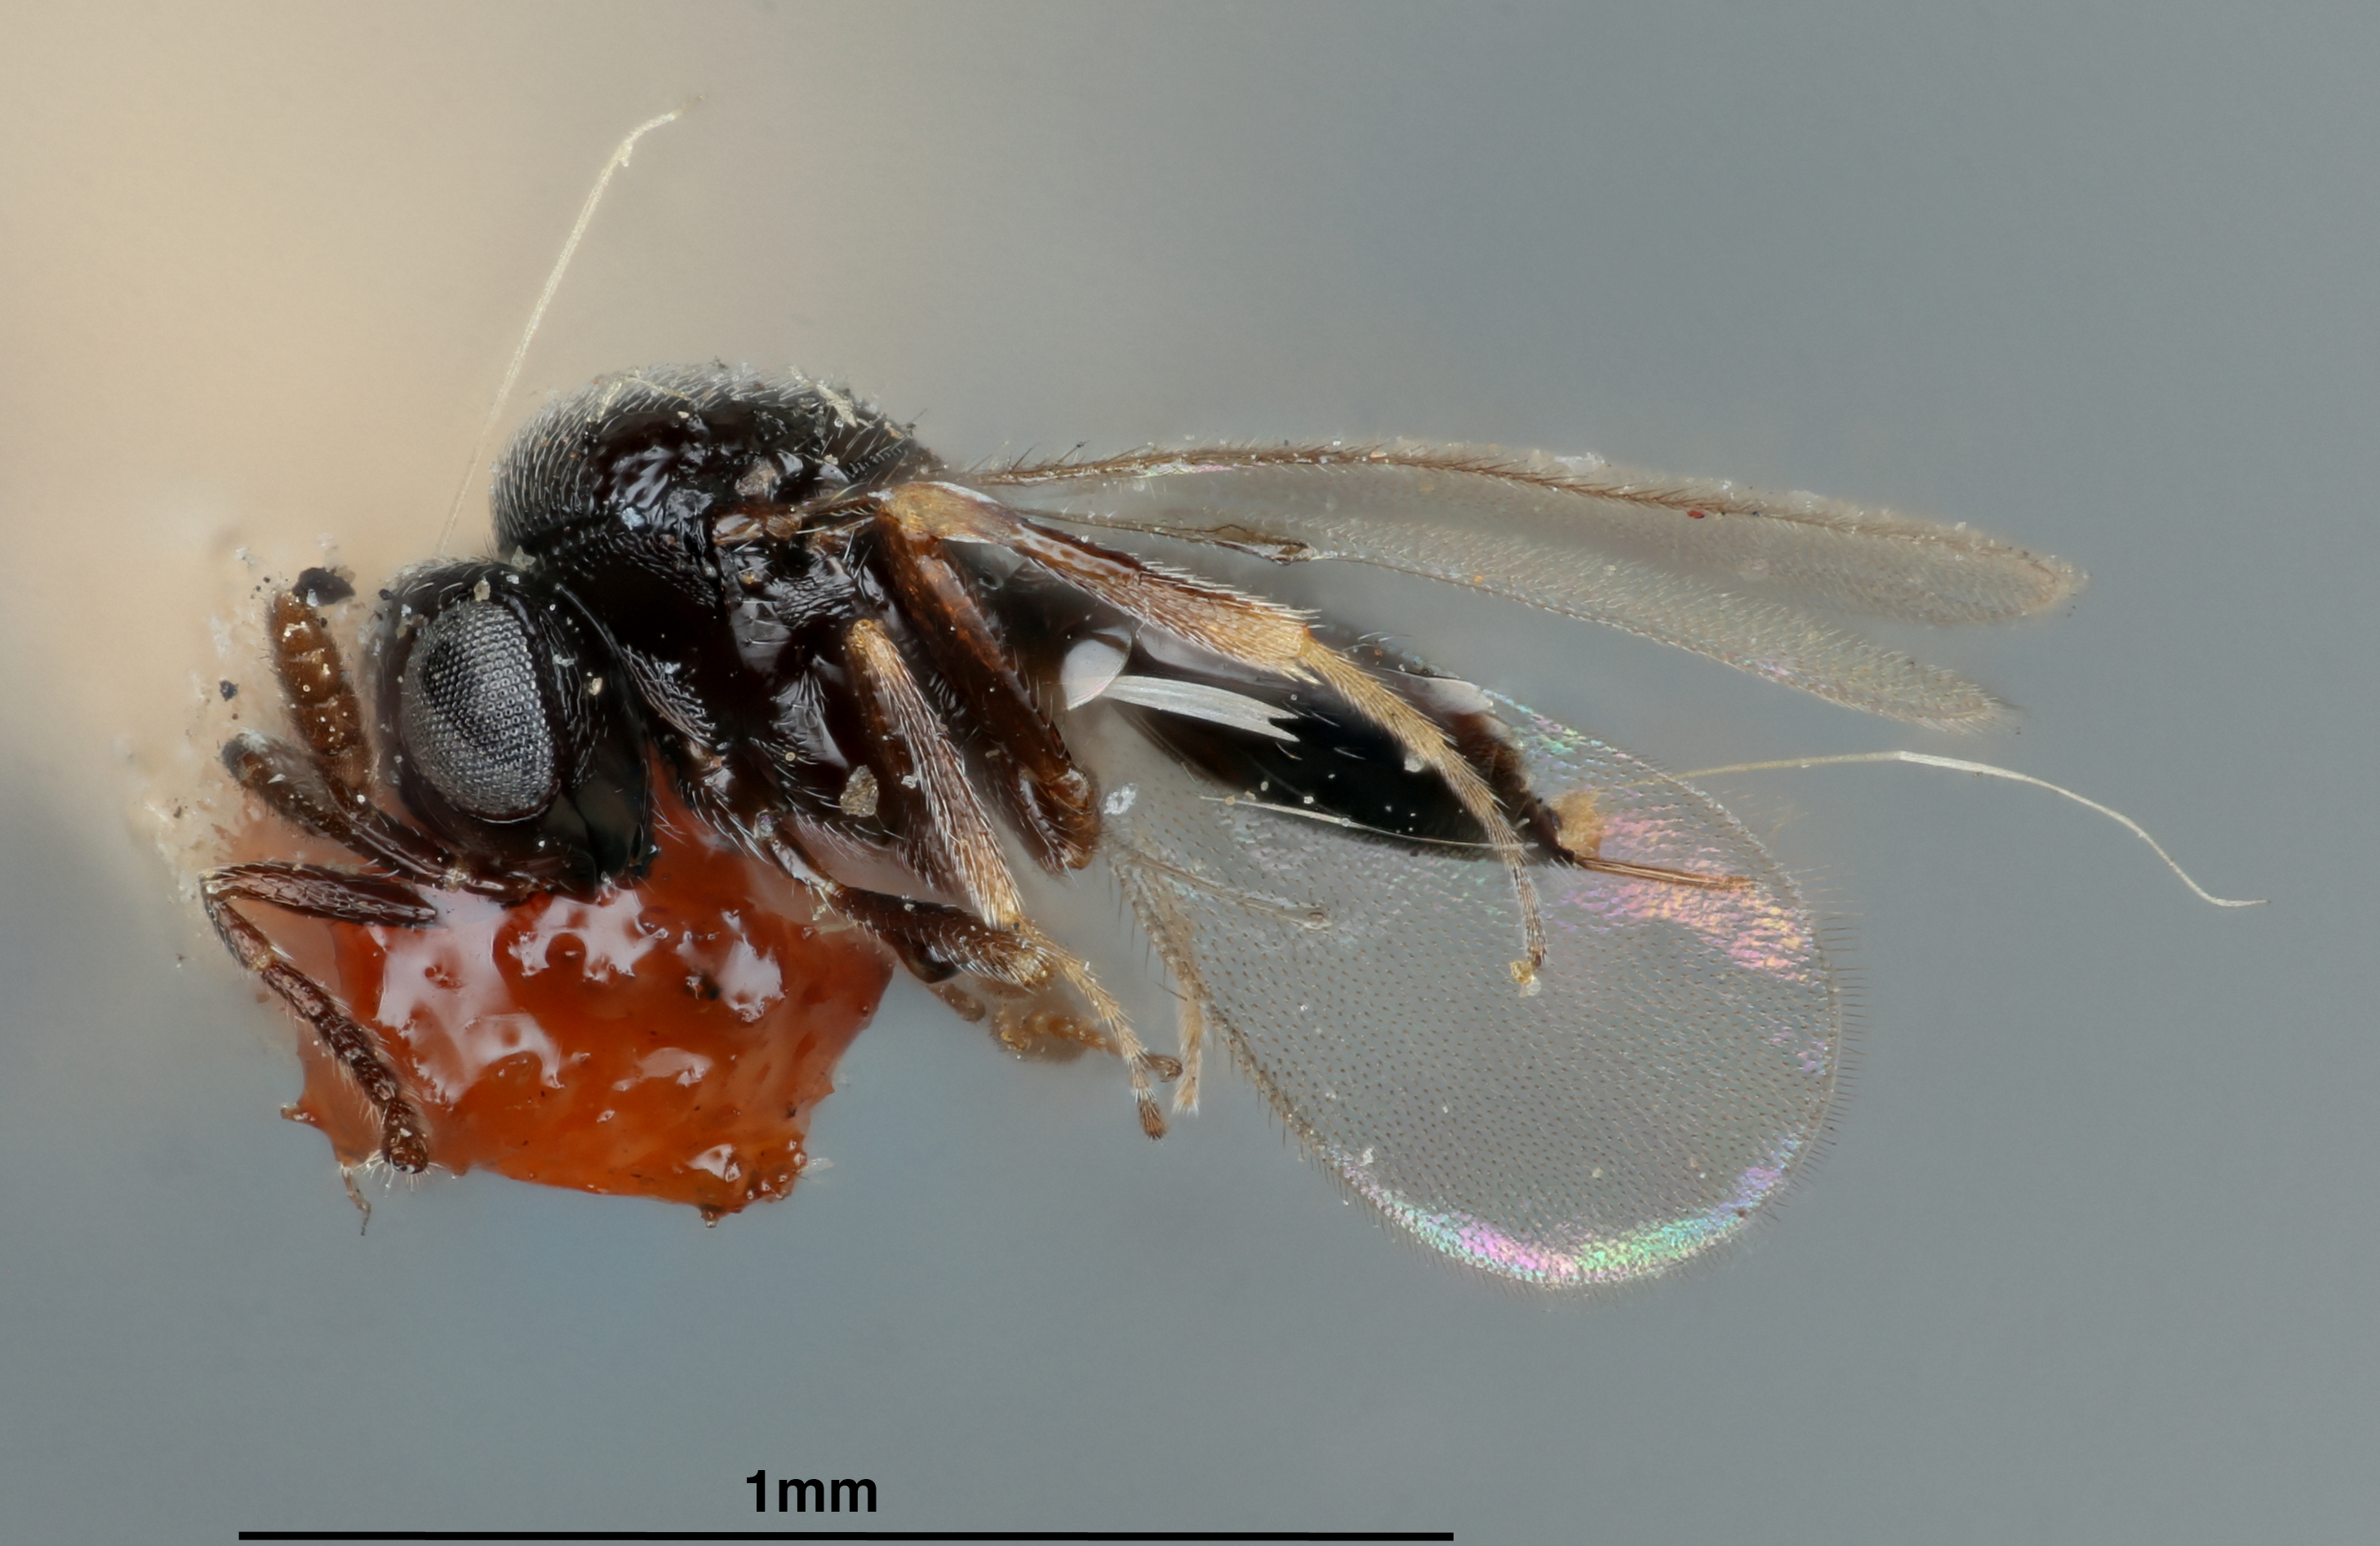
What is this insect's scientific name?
Telenomus coloradensis
